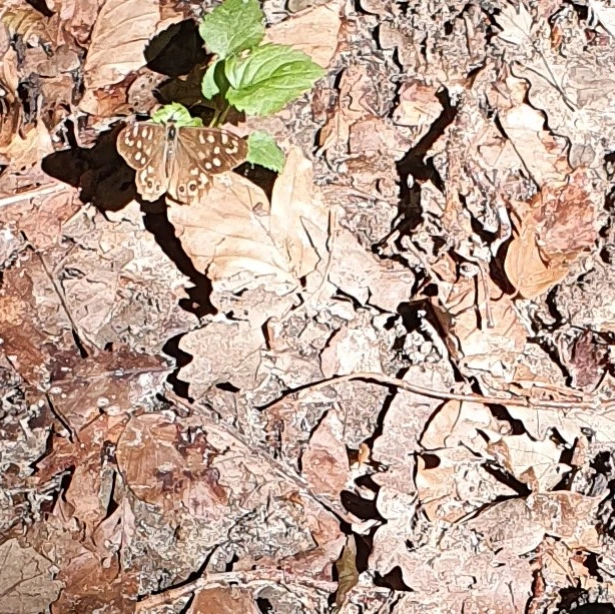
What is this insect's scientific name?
Pararge aegeria
